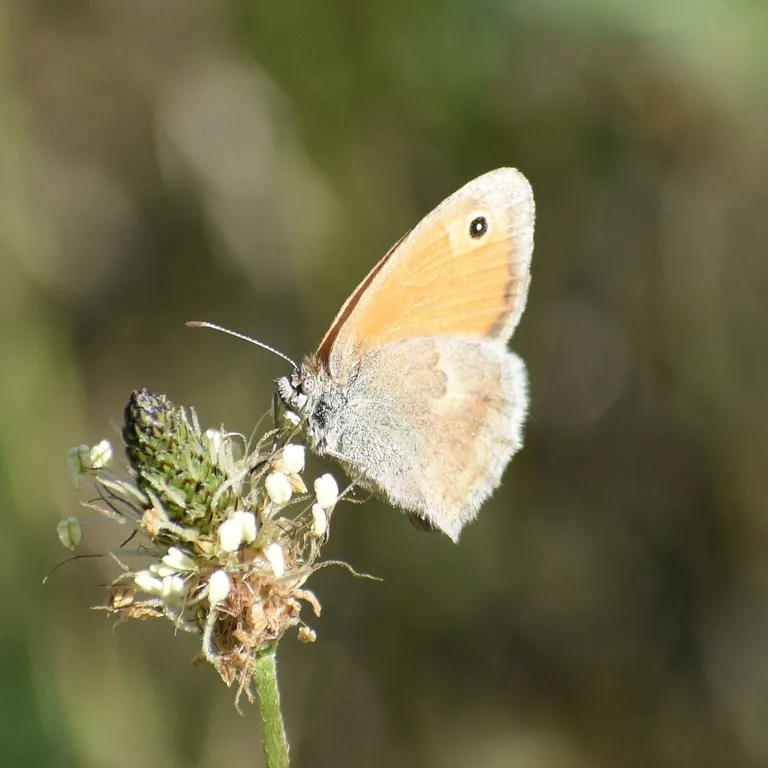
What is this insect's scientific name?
Coenonympha pamphilus
